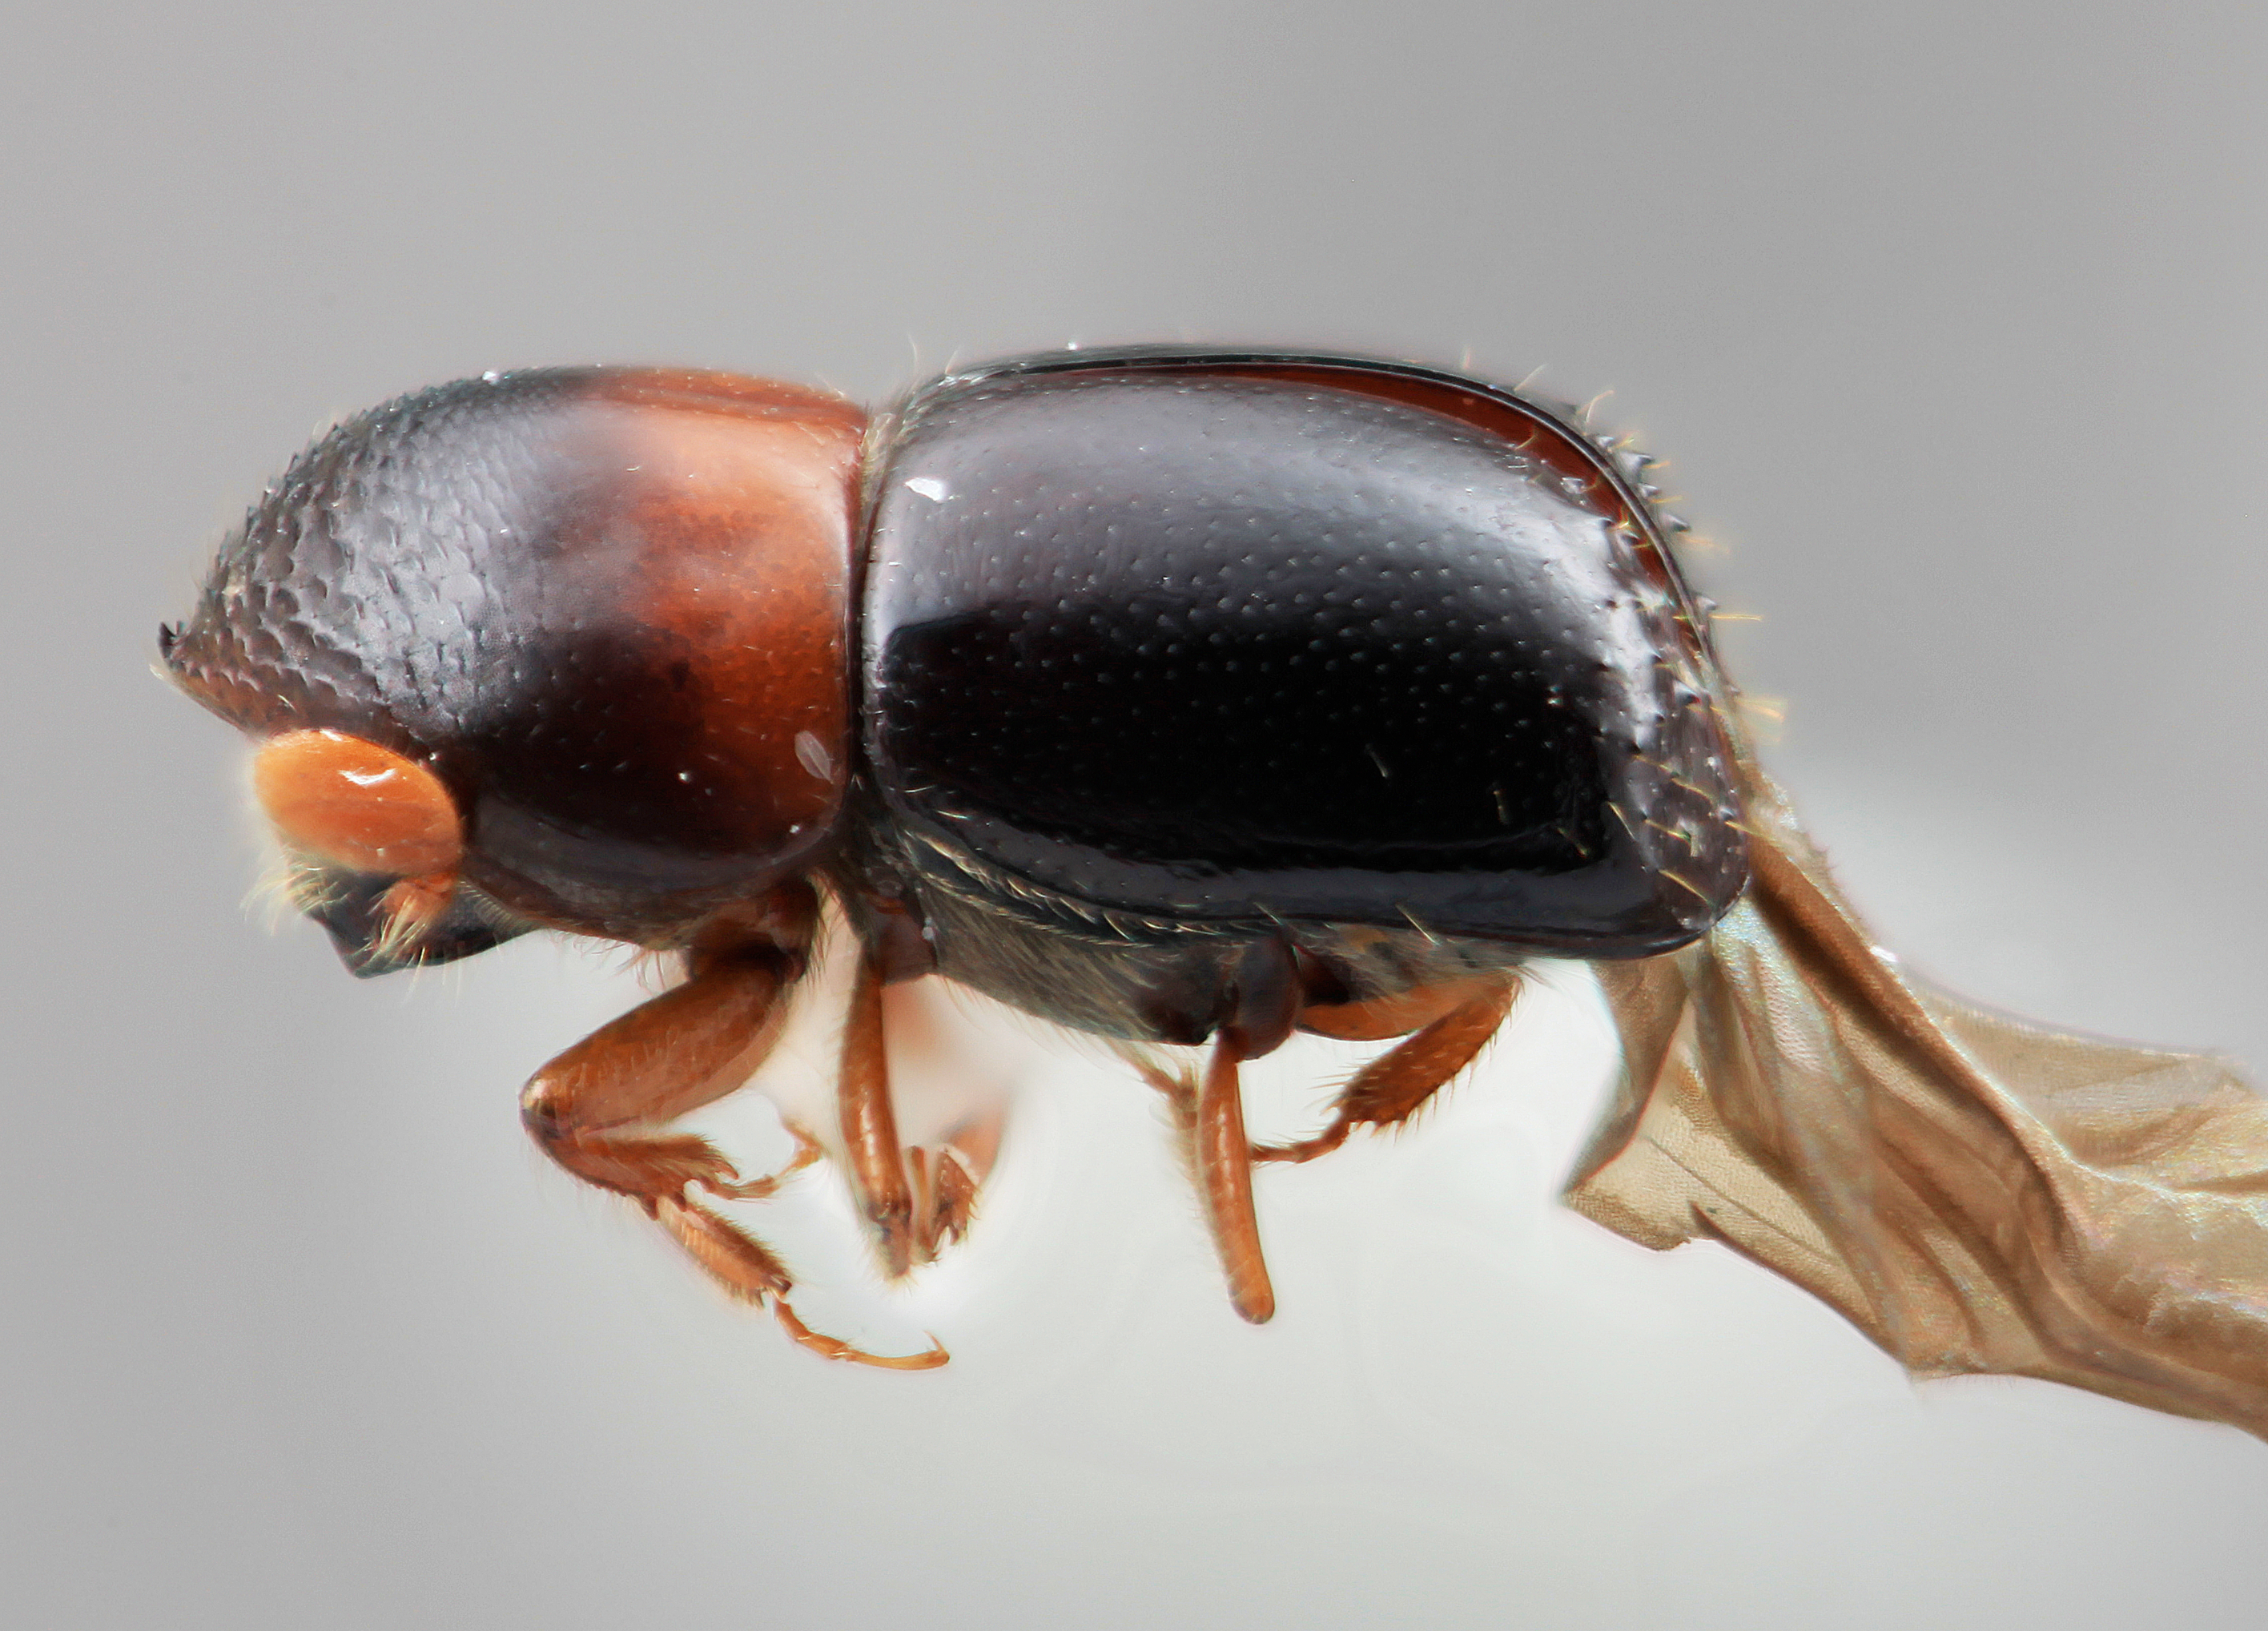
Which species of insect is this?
Corthylus spinipennis
